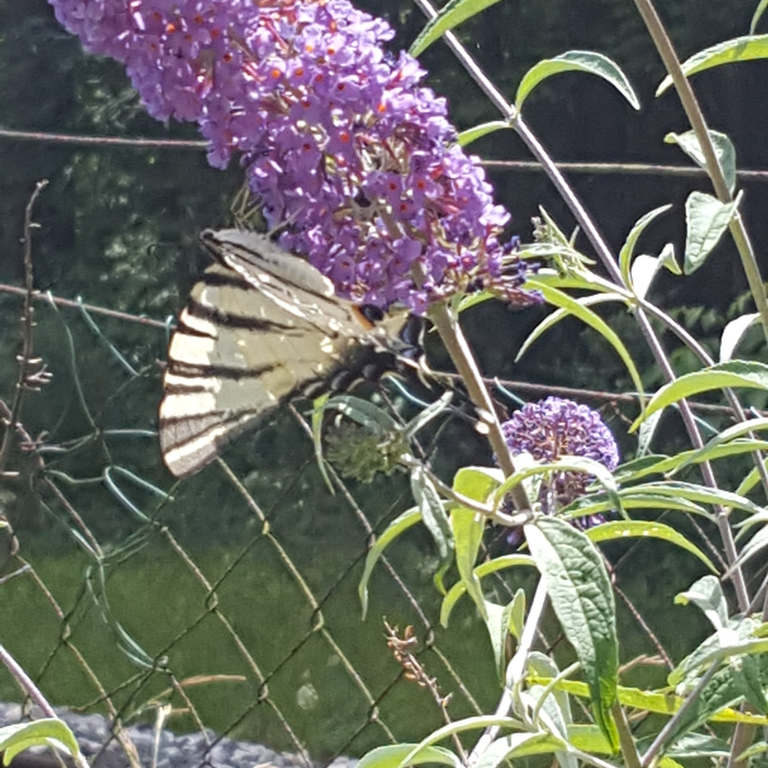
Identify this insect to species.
Iphiclides podalirius
